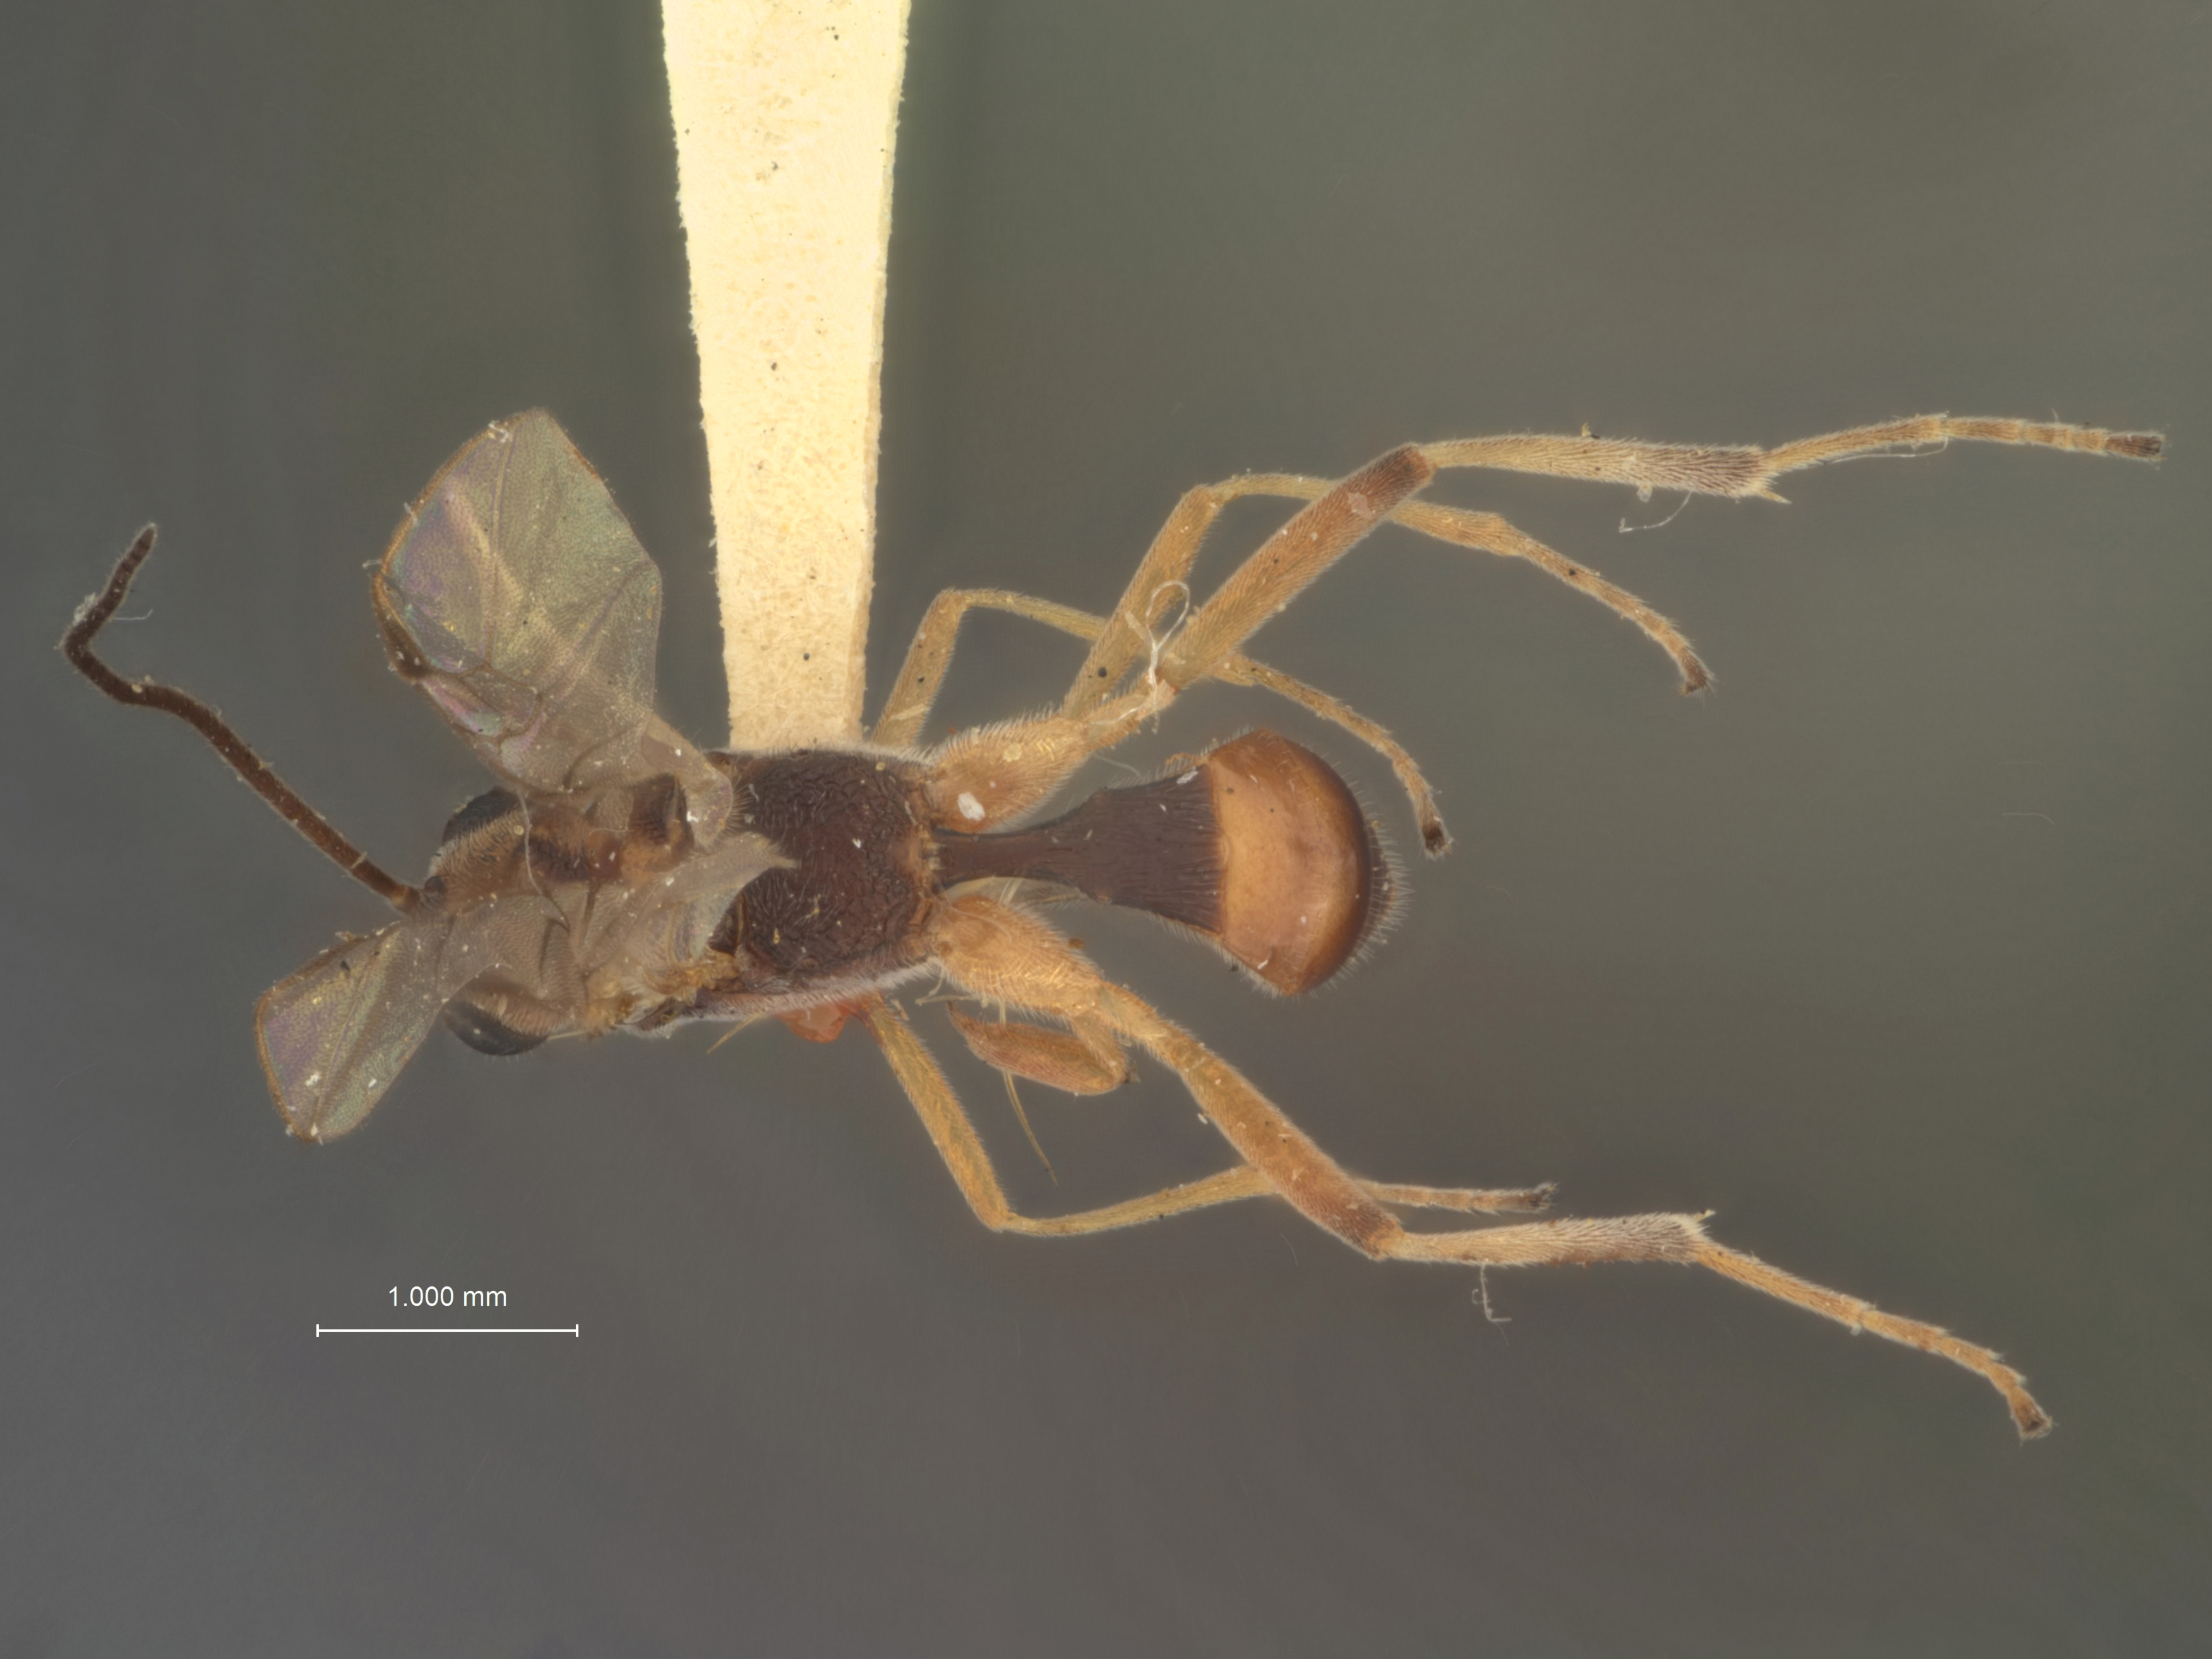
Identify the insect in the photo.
Meteorus nipponensis
